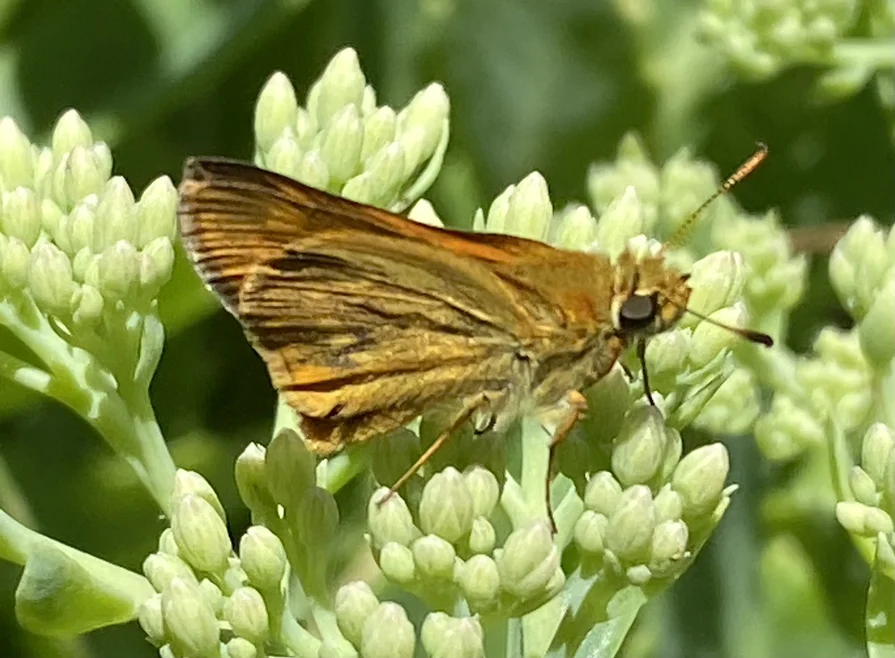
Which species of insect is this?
Ochlodes sylvanus (also Ochlodes venata)
